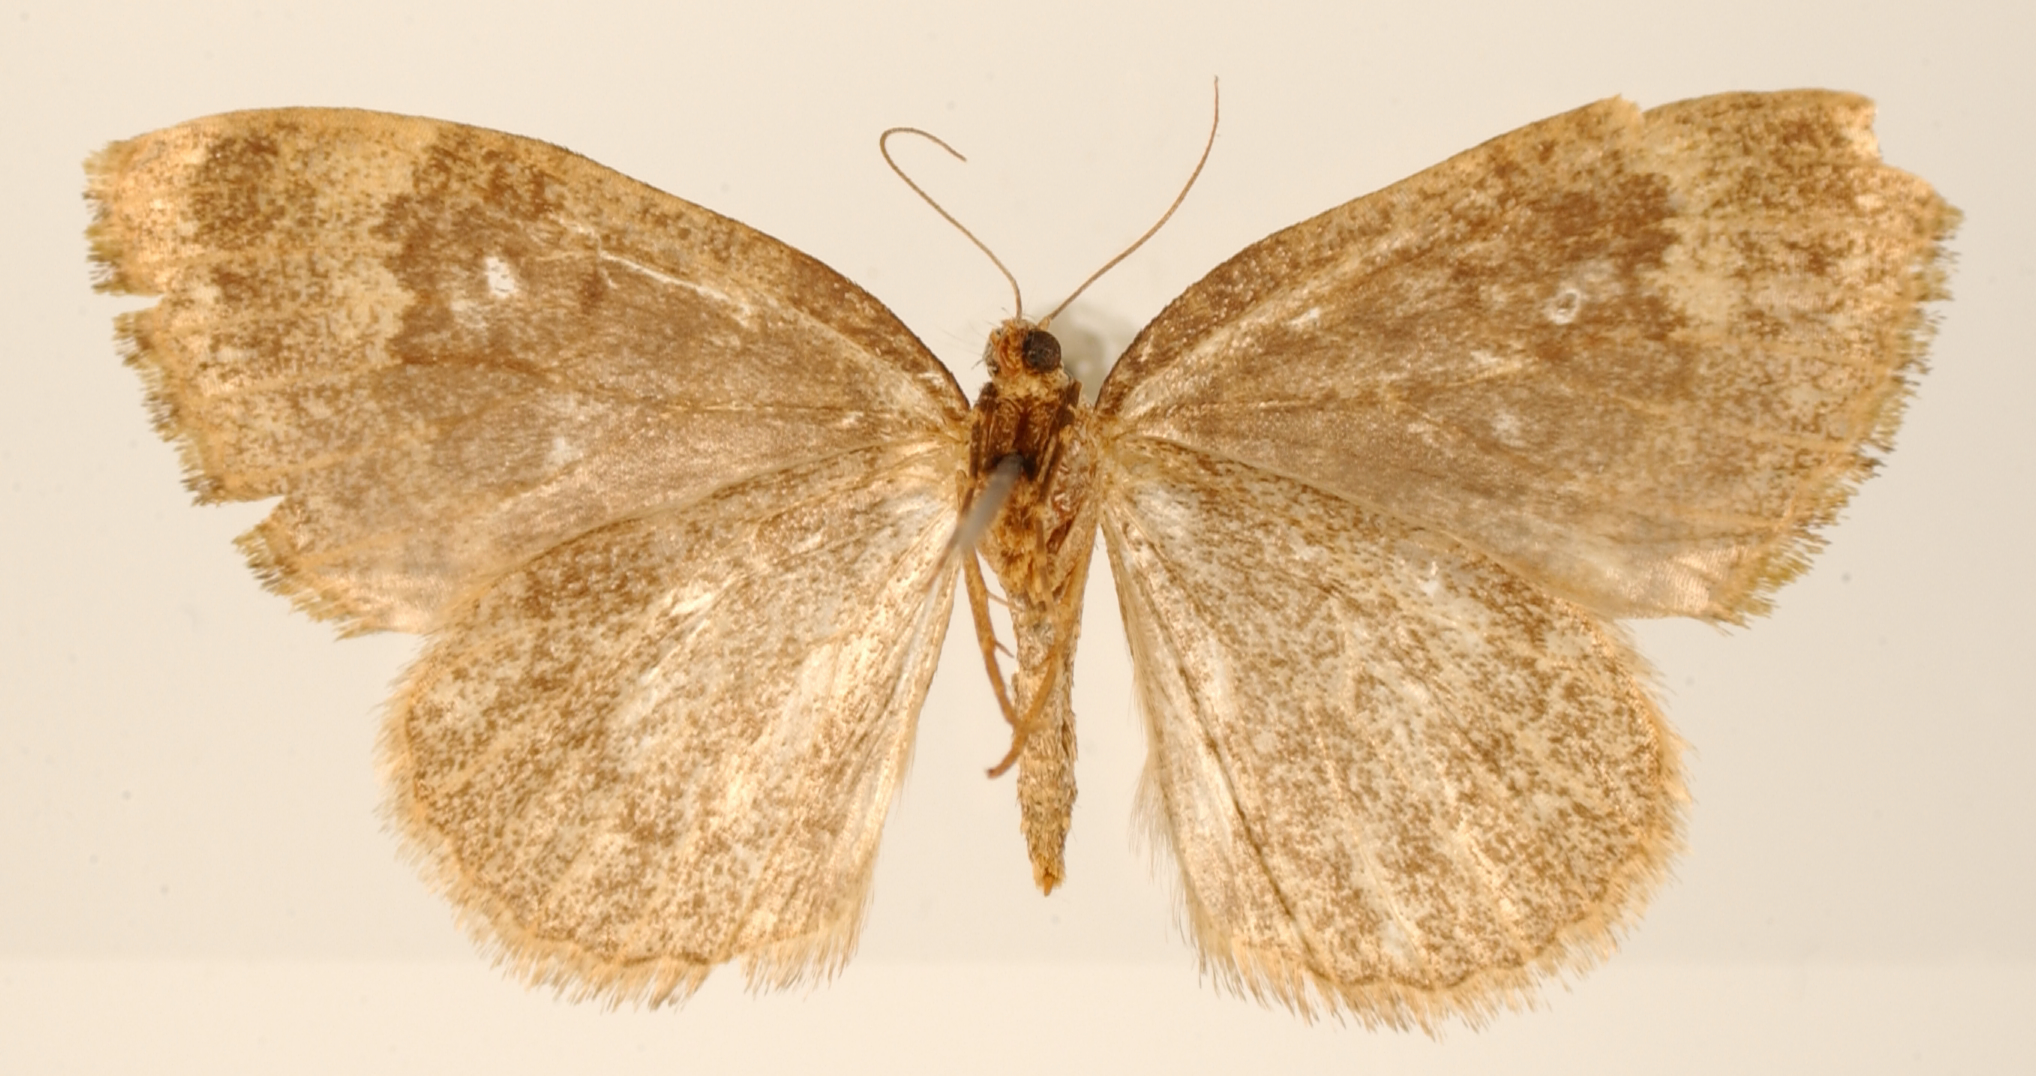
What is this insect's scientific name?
Oporinia subnitida
